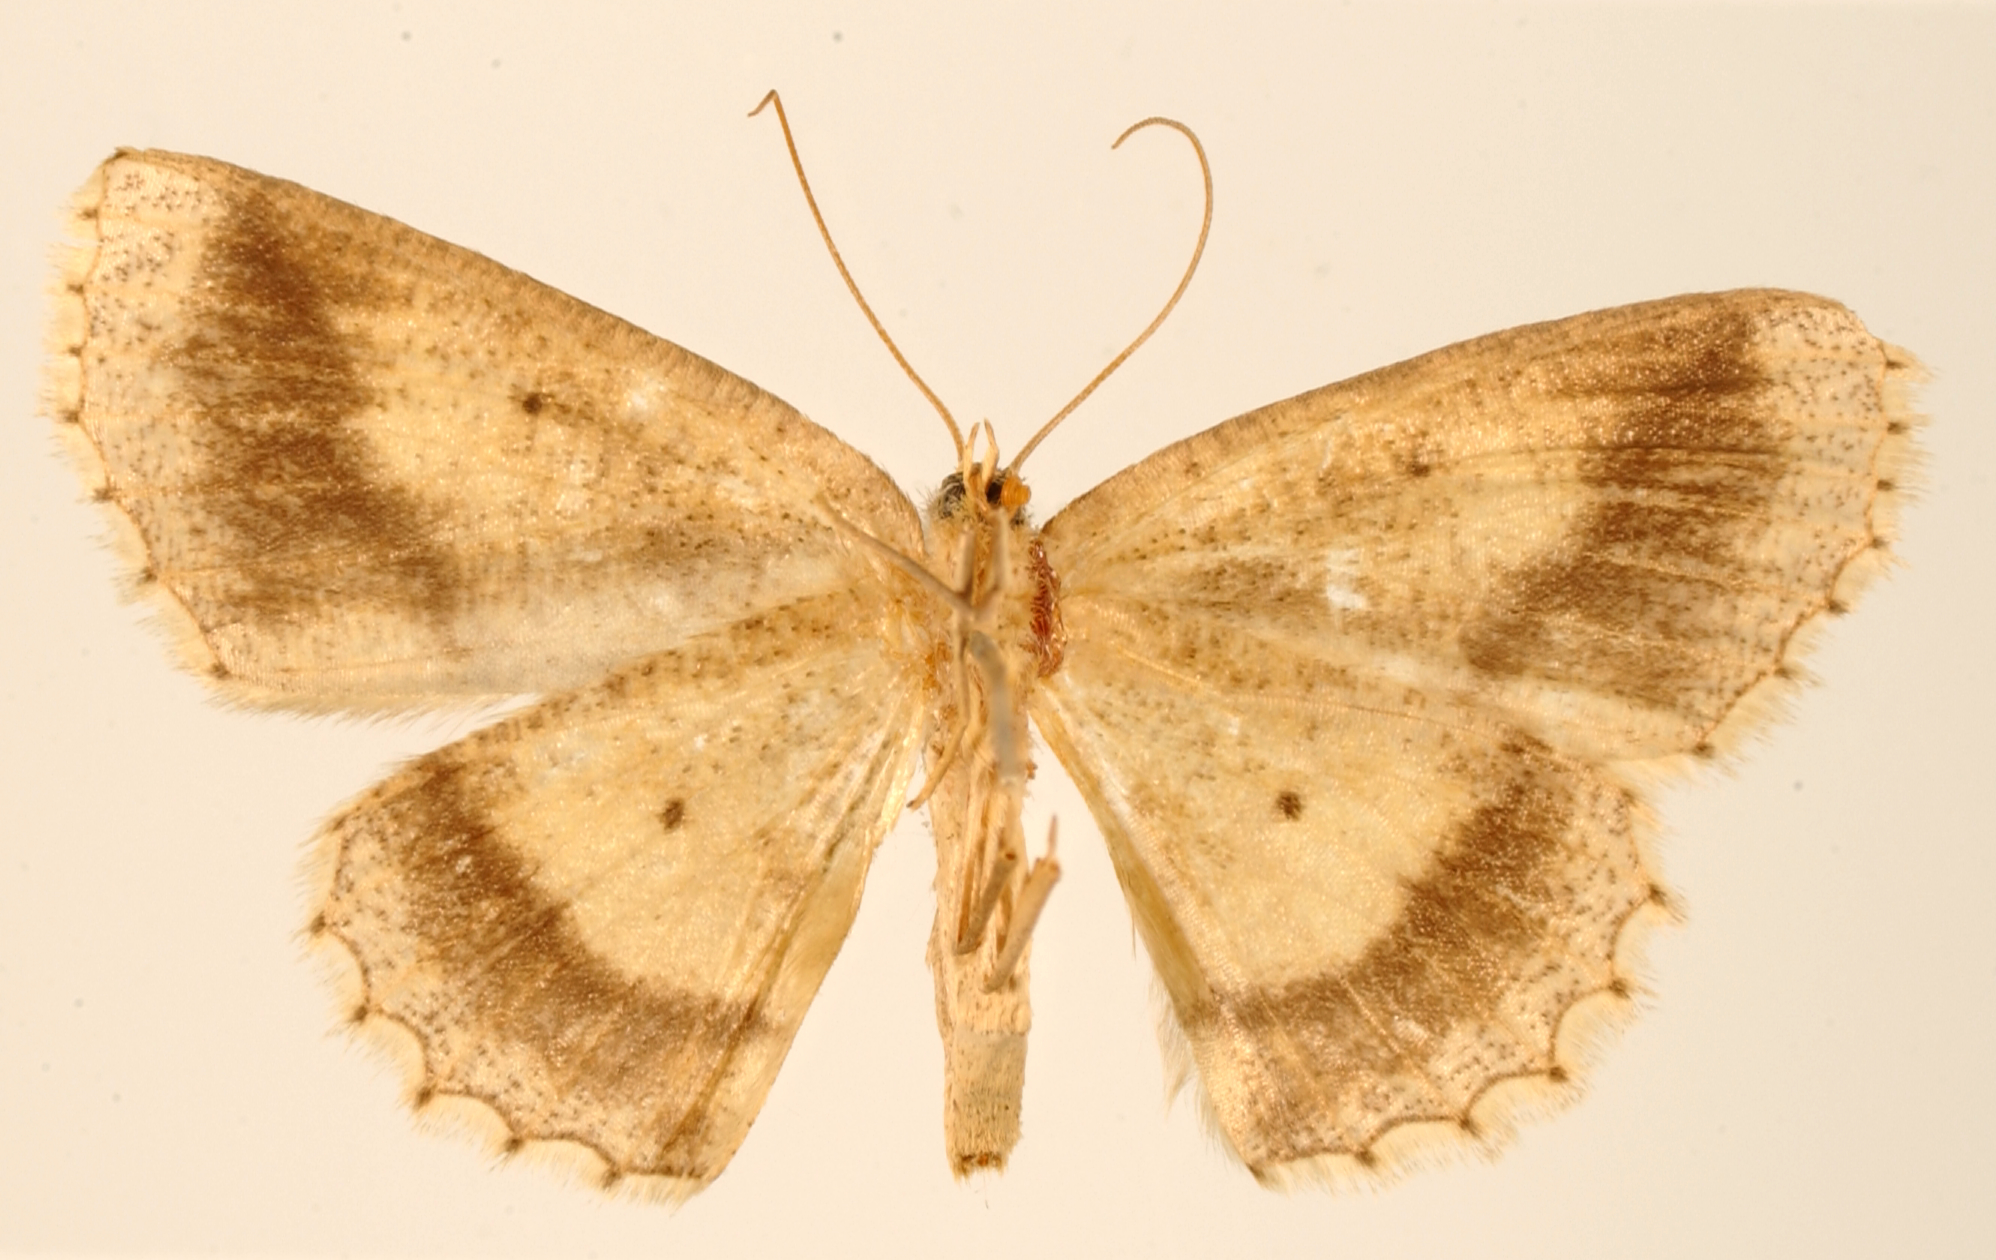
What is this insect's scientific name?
Paracomistis subcincta
